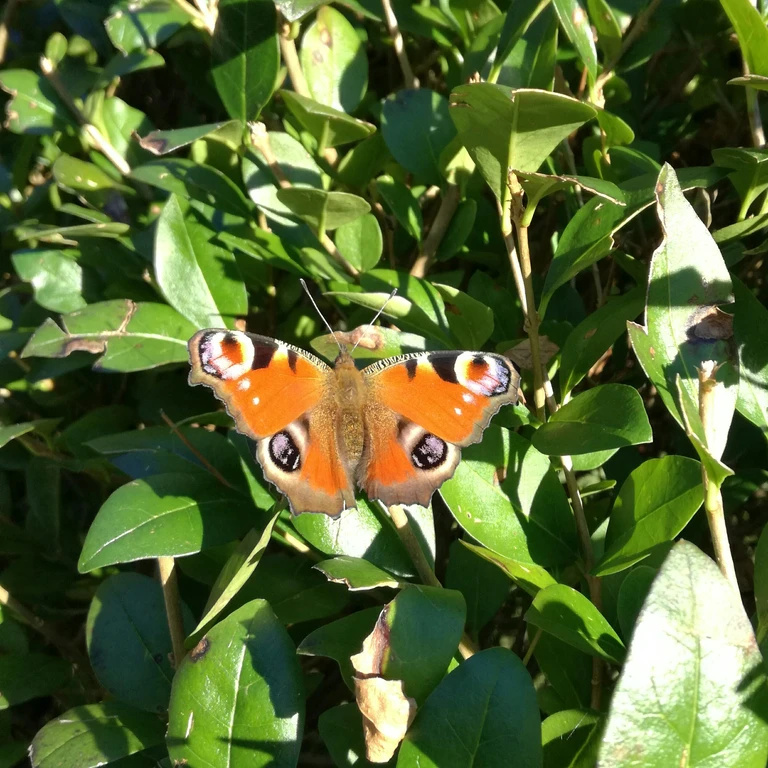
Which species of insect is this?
Aglais io
